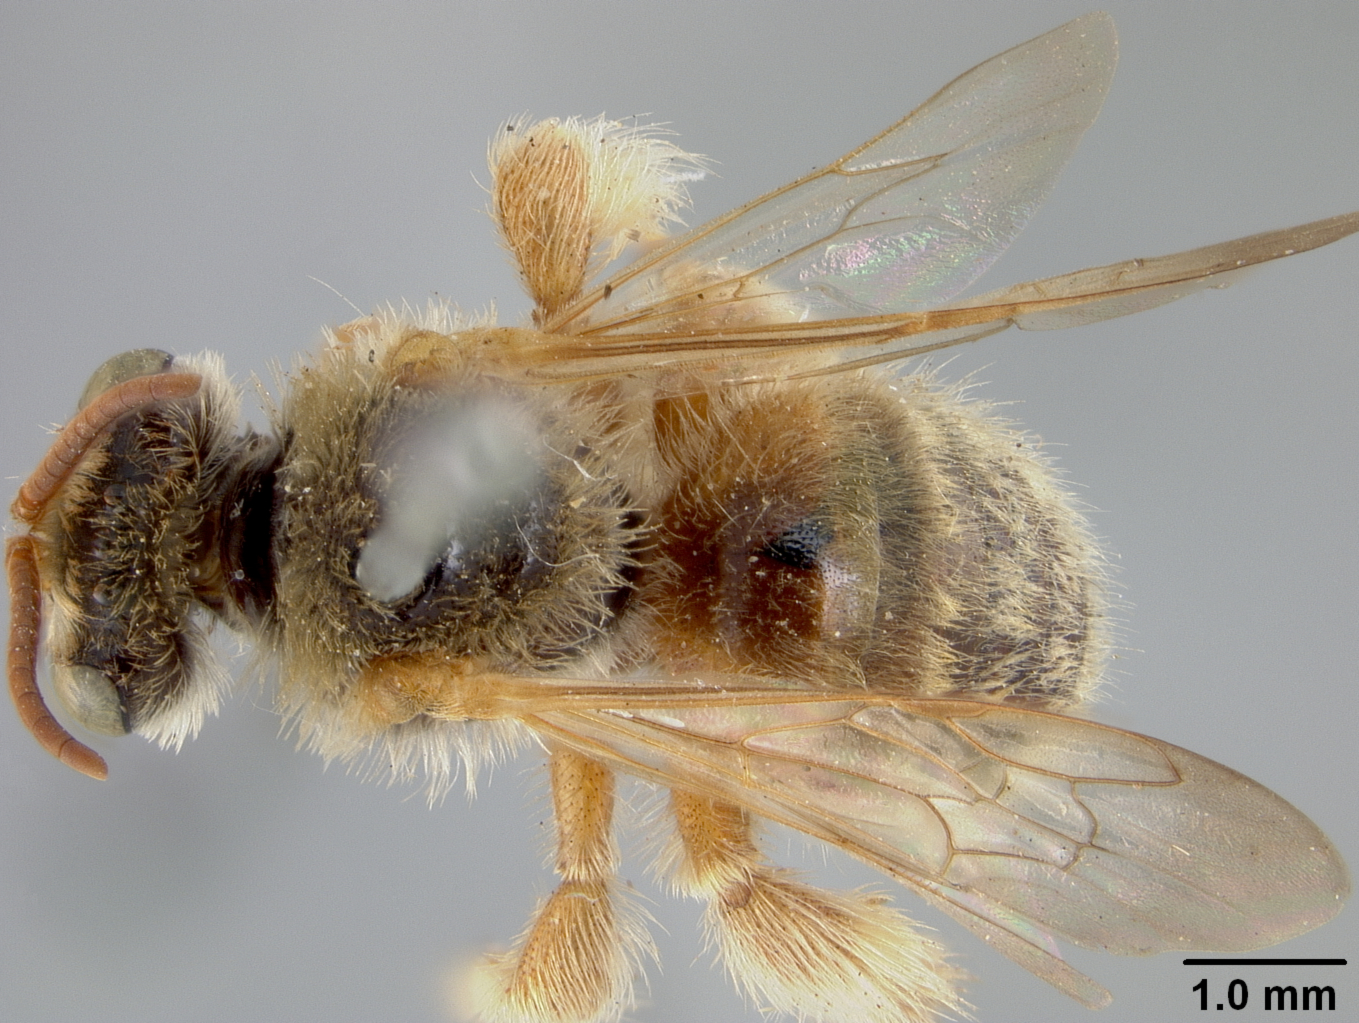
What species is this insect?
Exomalopsis snowi
